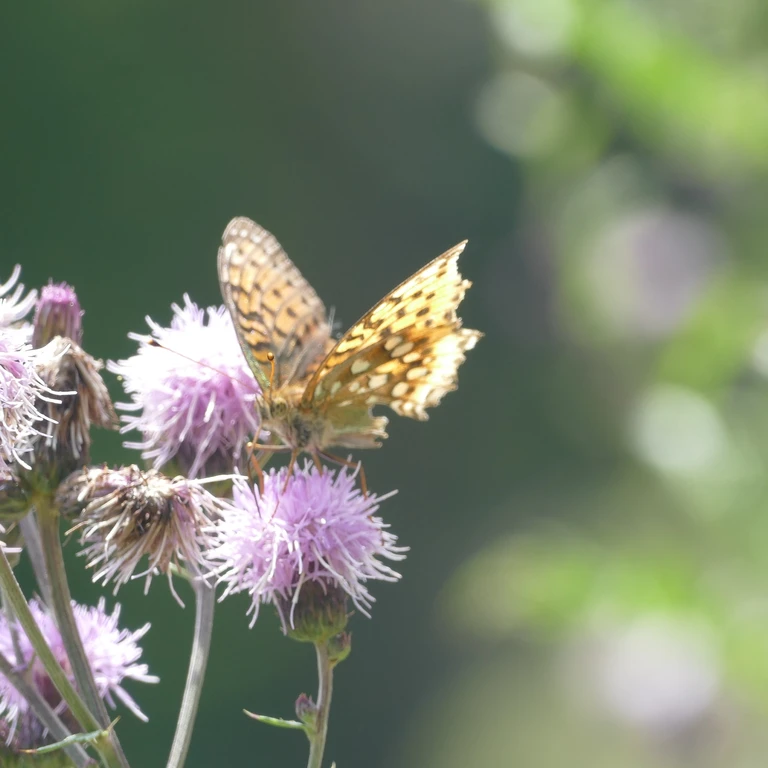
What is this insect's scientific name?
Speyeria aglaja
